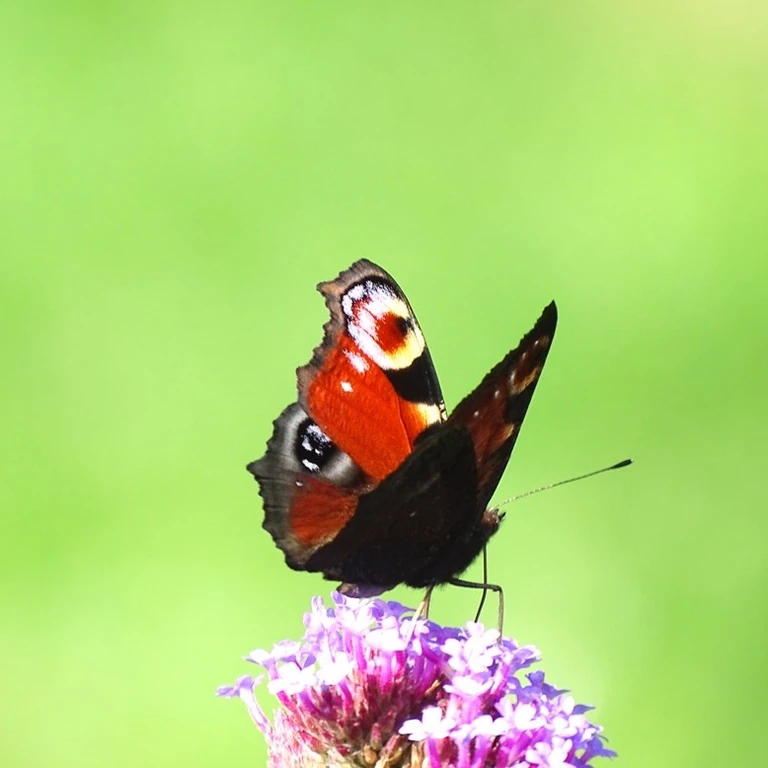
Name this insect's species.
Aglais io
